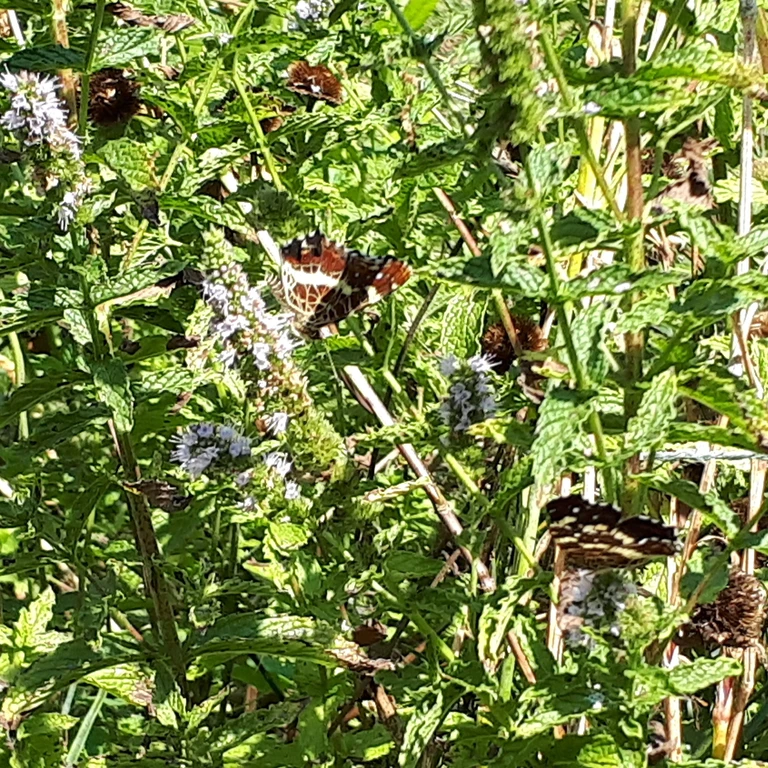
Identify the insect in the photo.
Araschnia levana
